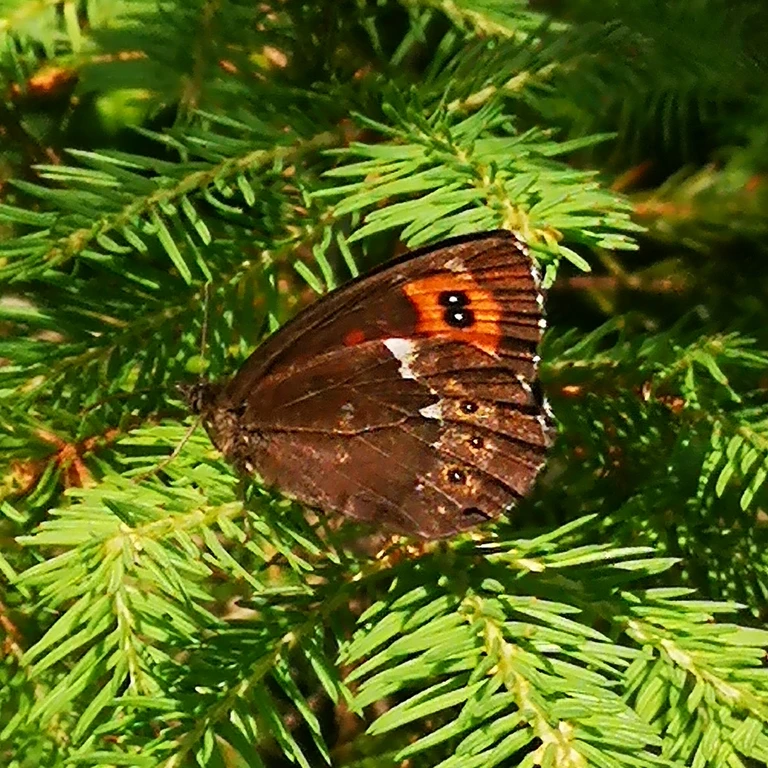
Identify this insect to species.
Erebia ligea
